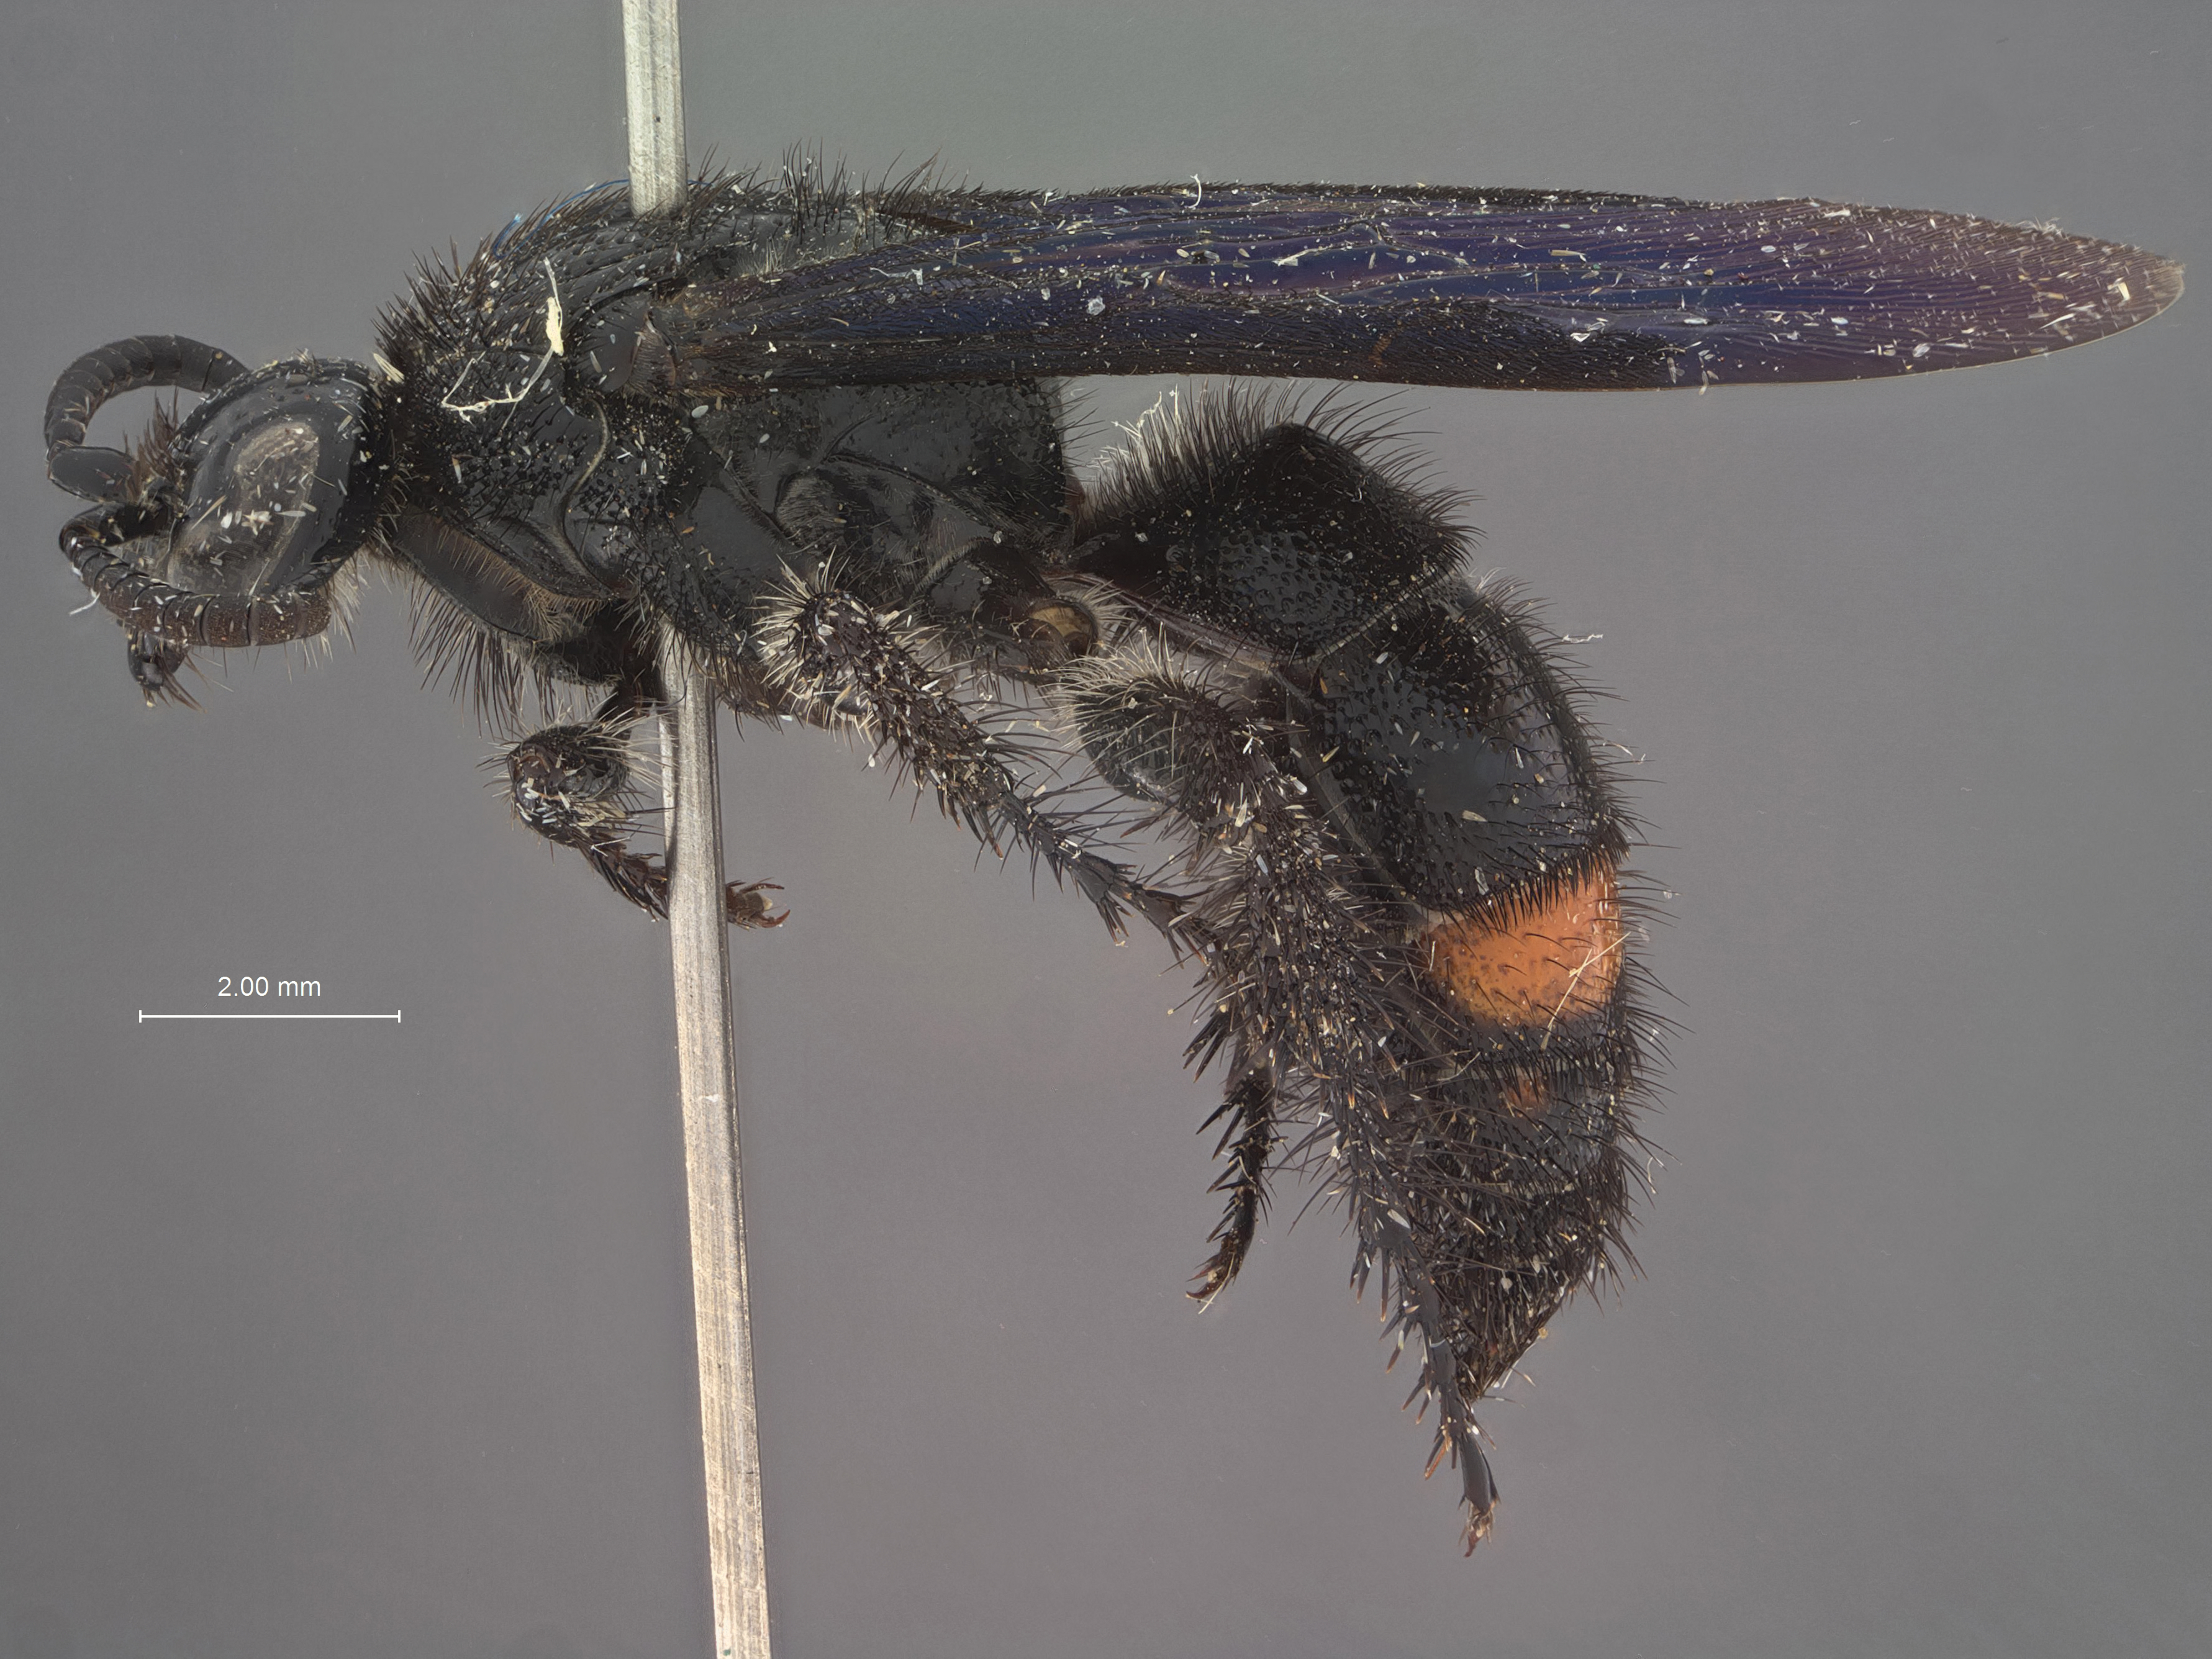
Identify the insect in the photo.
Scolia karunaratnei
